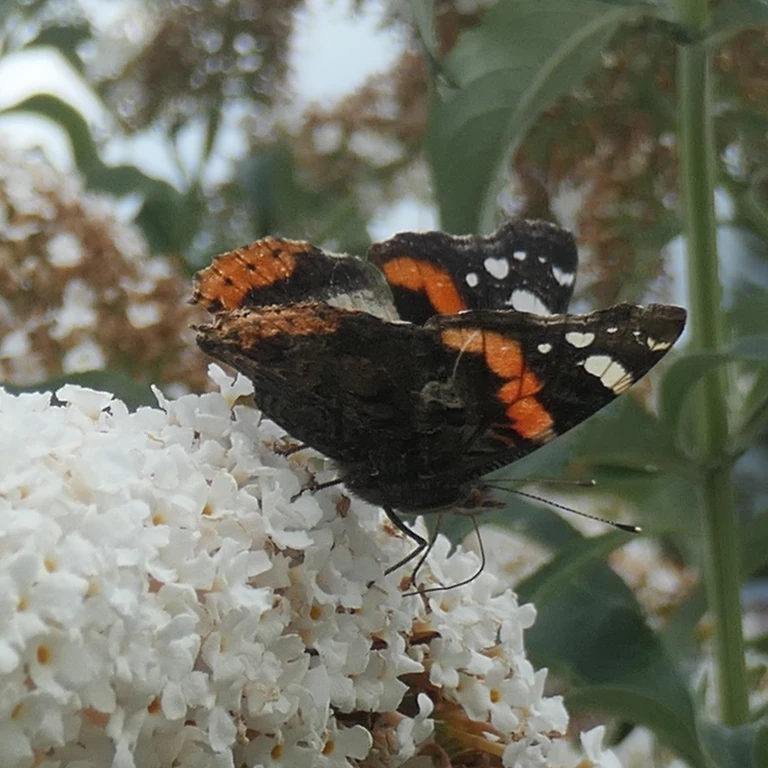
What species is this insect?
Vanessa atalanta
